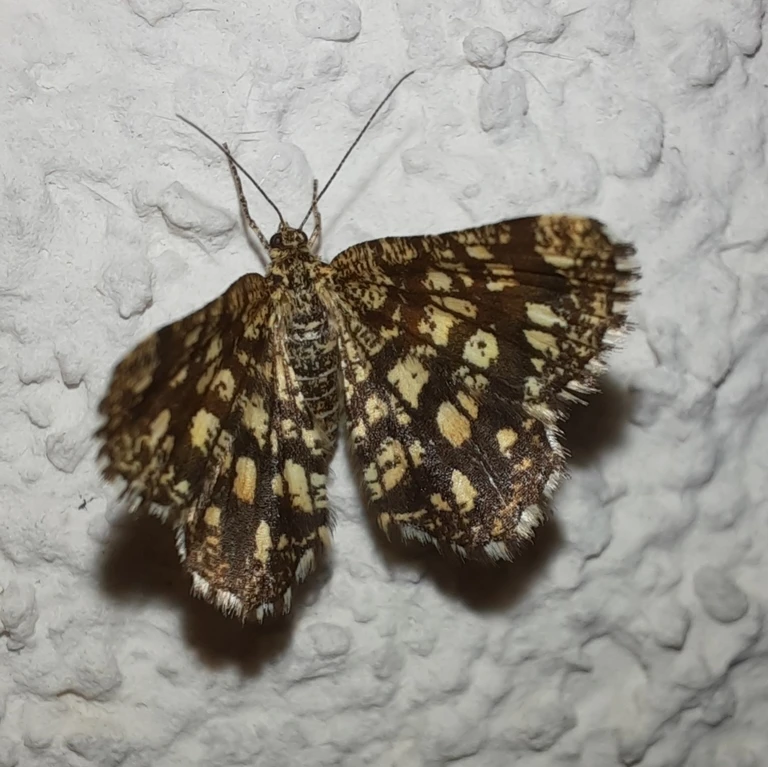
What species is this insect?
Chiasmia clathrata
